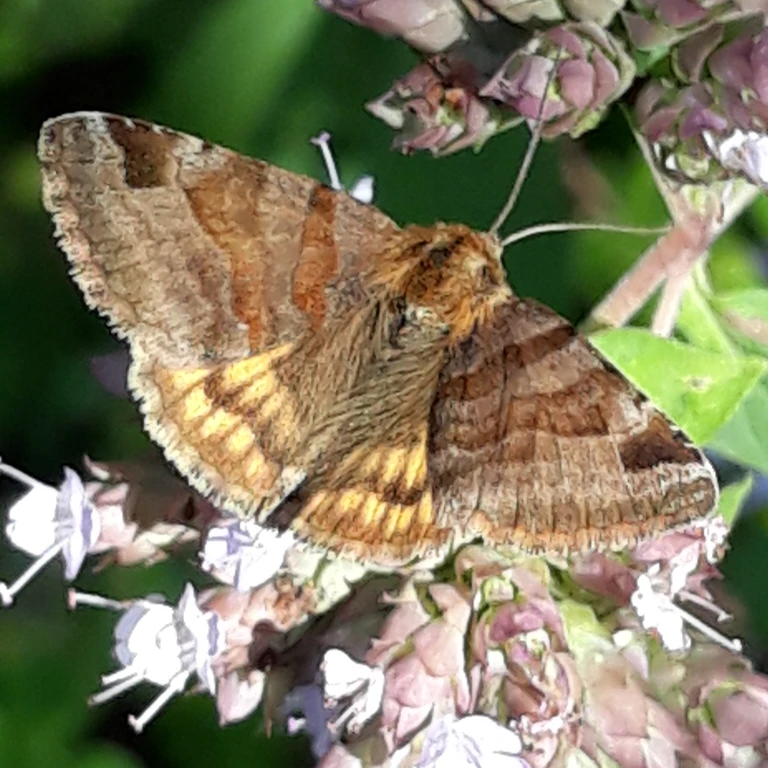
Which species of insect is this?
Euclidia glyphica
